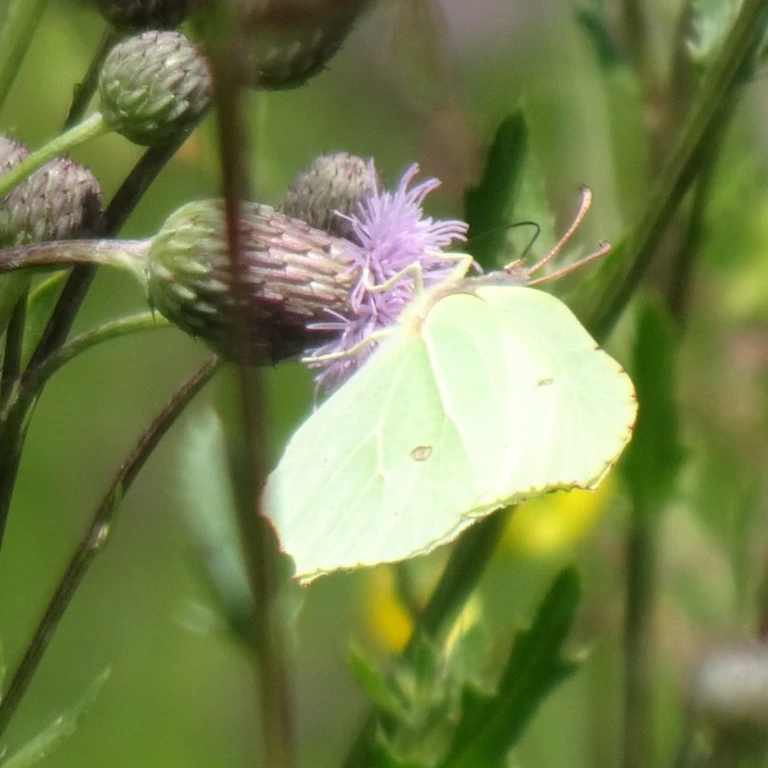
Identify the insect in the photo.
Gonepteryx rhamni
